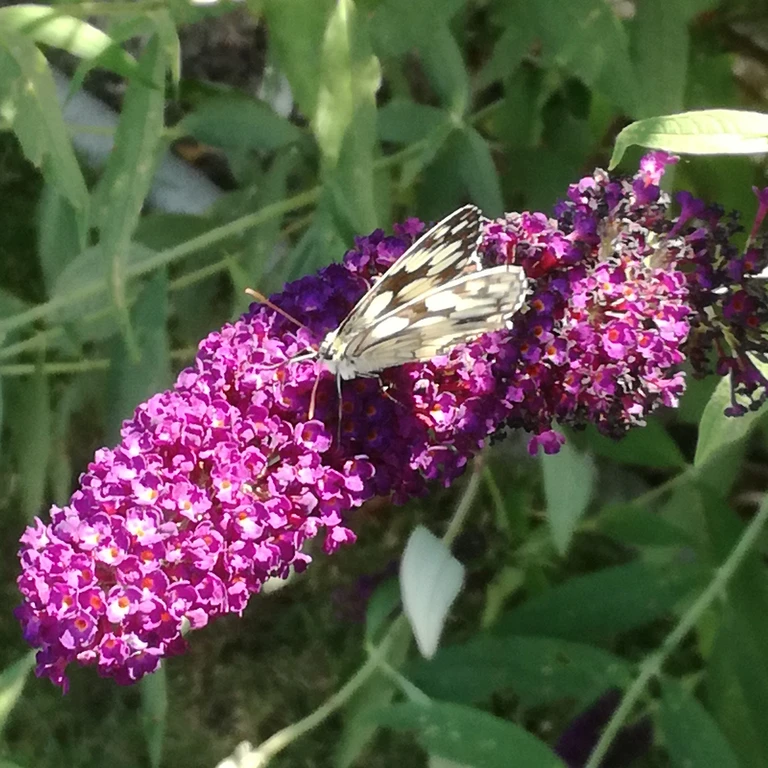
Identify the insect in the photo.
Melanargia galathea
